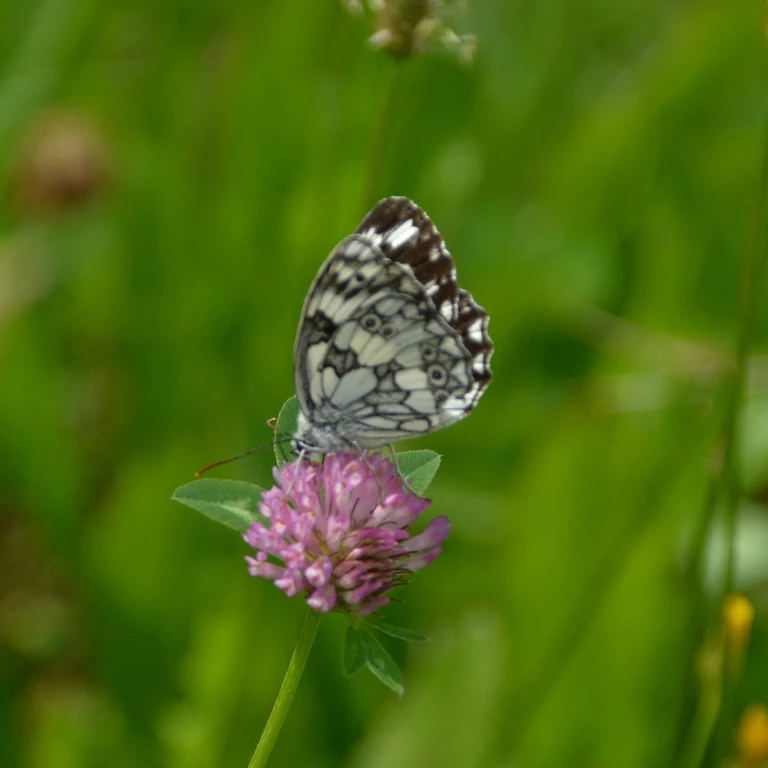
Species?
Melanargia galathea
